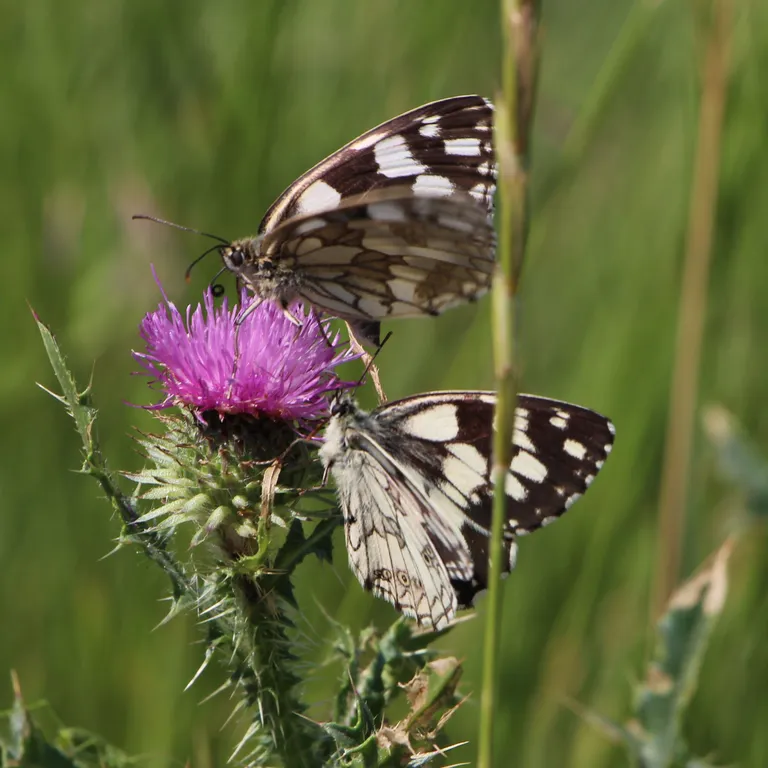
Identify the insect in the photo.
Melanargia galathea
